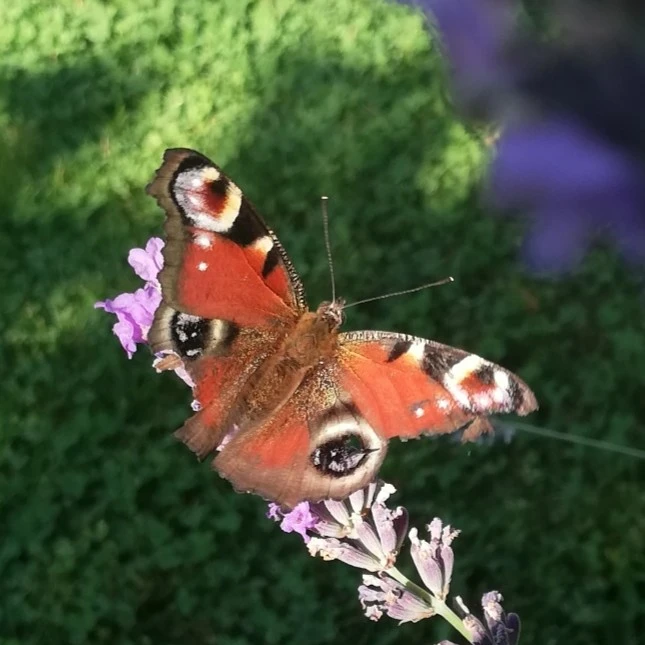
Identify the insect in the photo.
Aglais io
